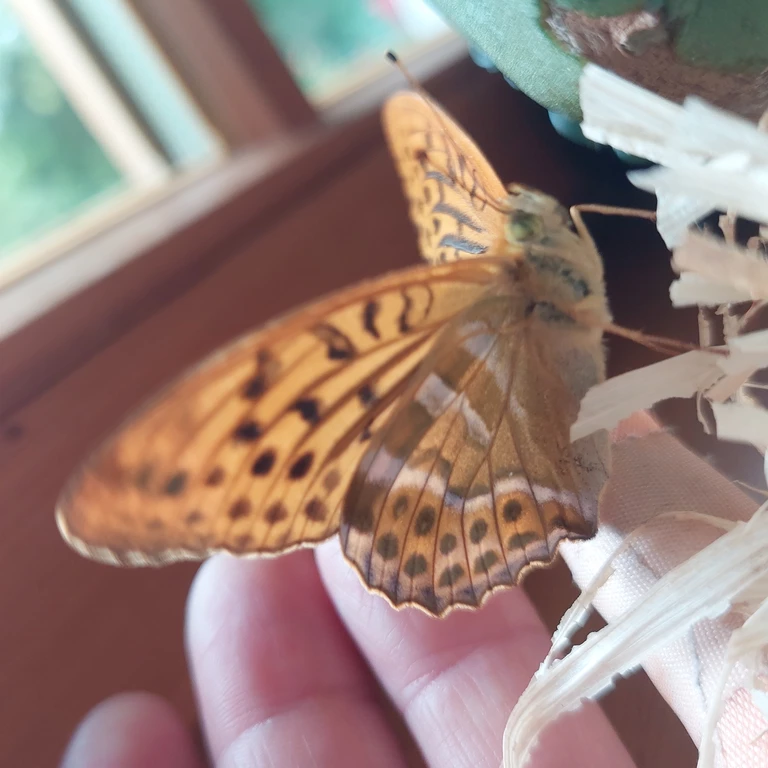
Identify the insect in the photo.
Argynnis paphia
